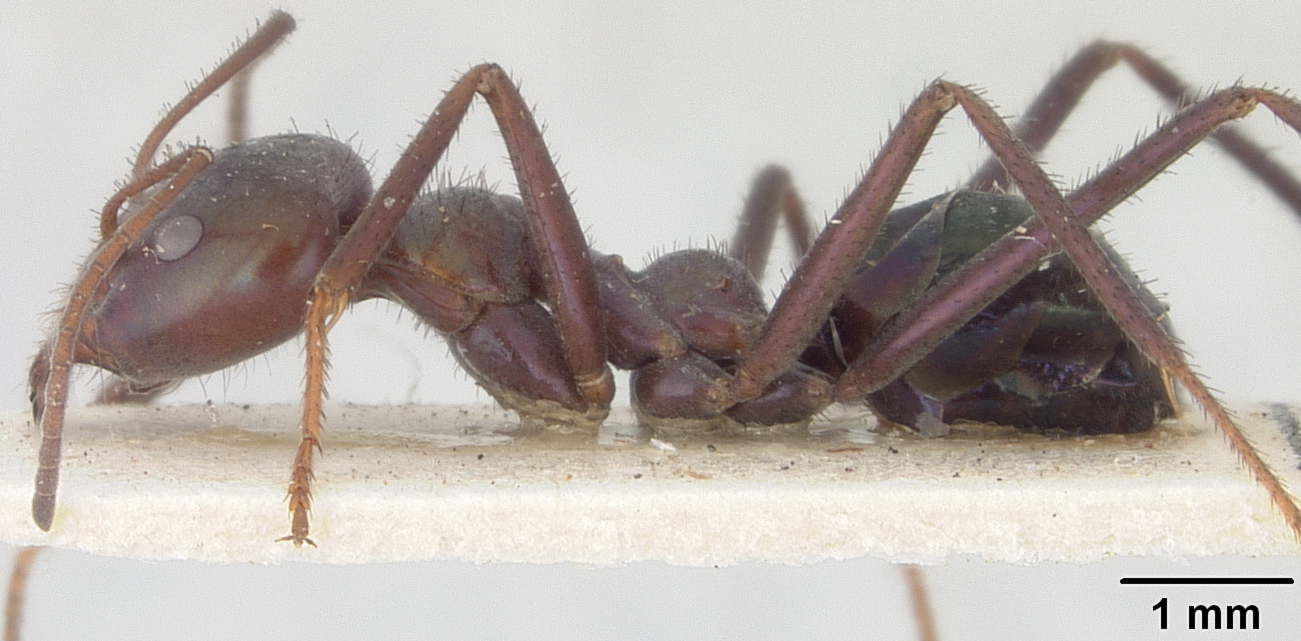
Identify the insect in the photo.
Iridomyrmex detectus
